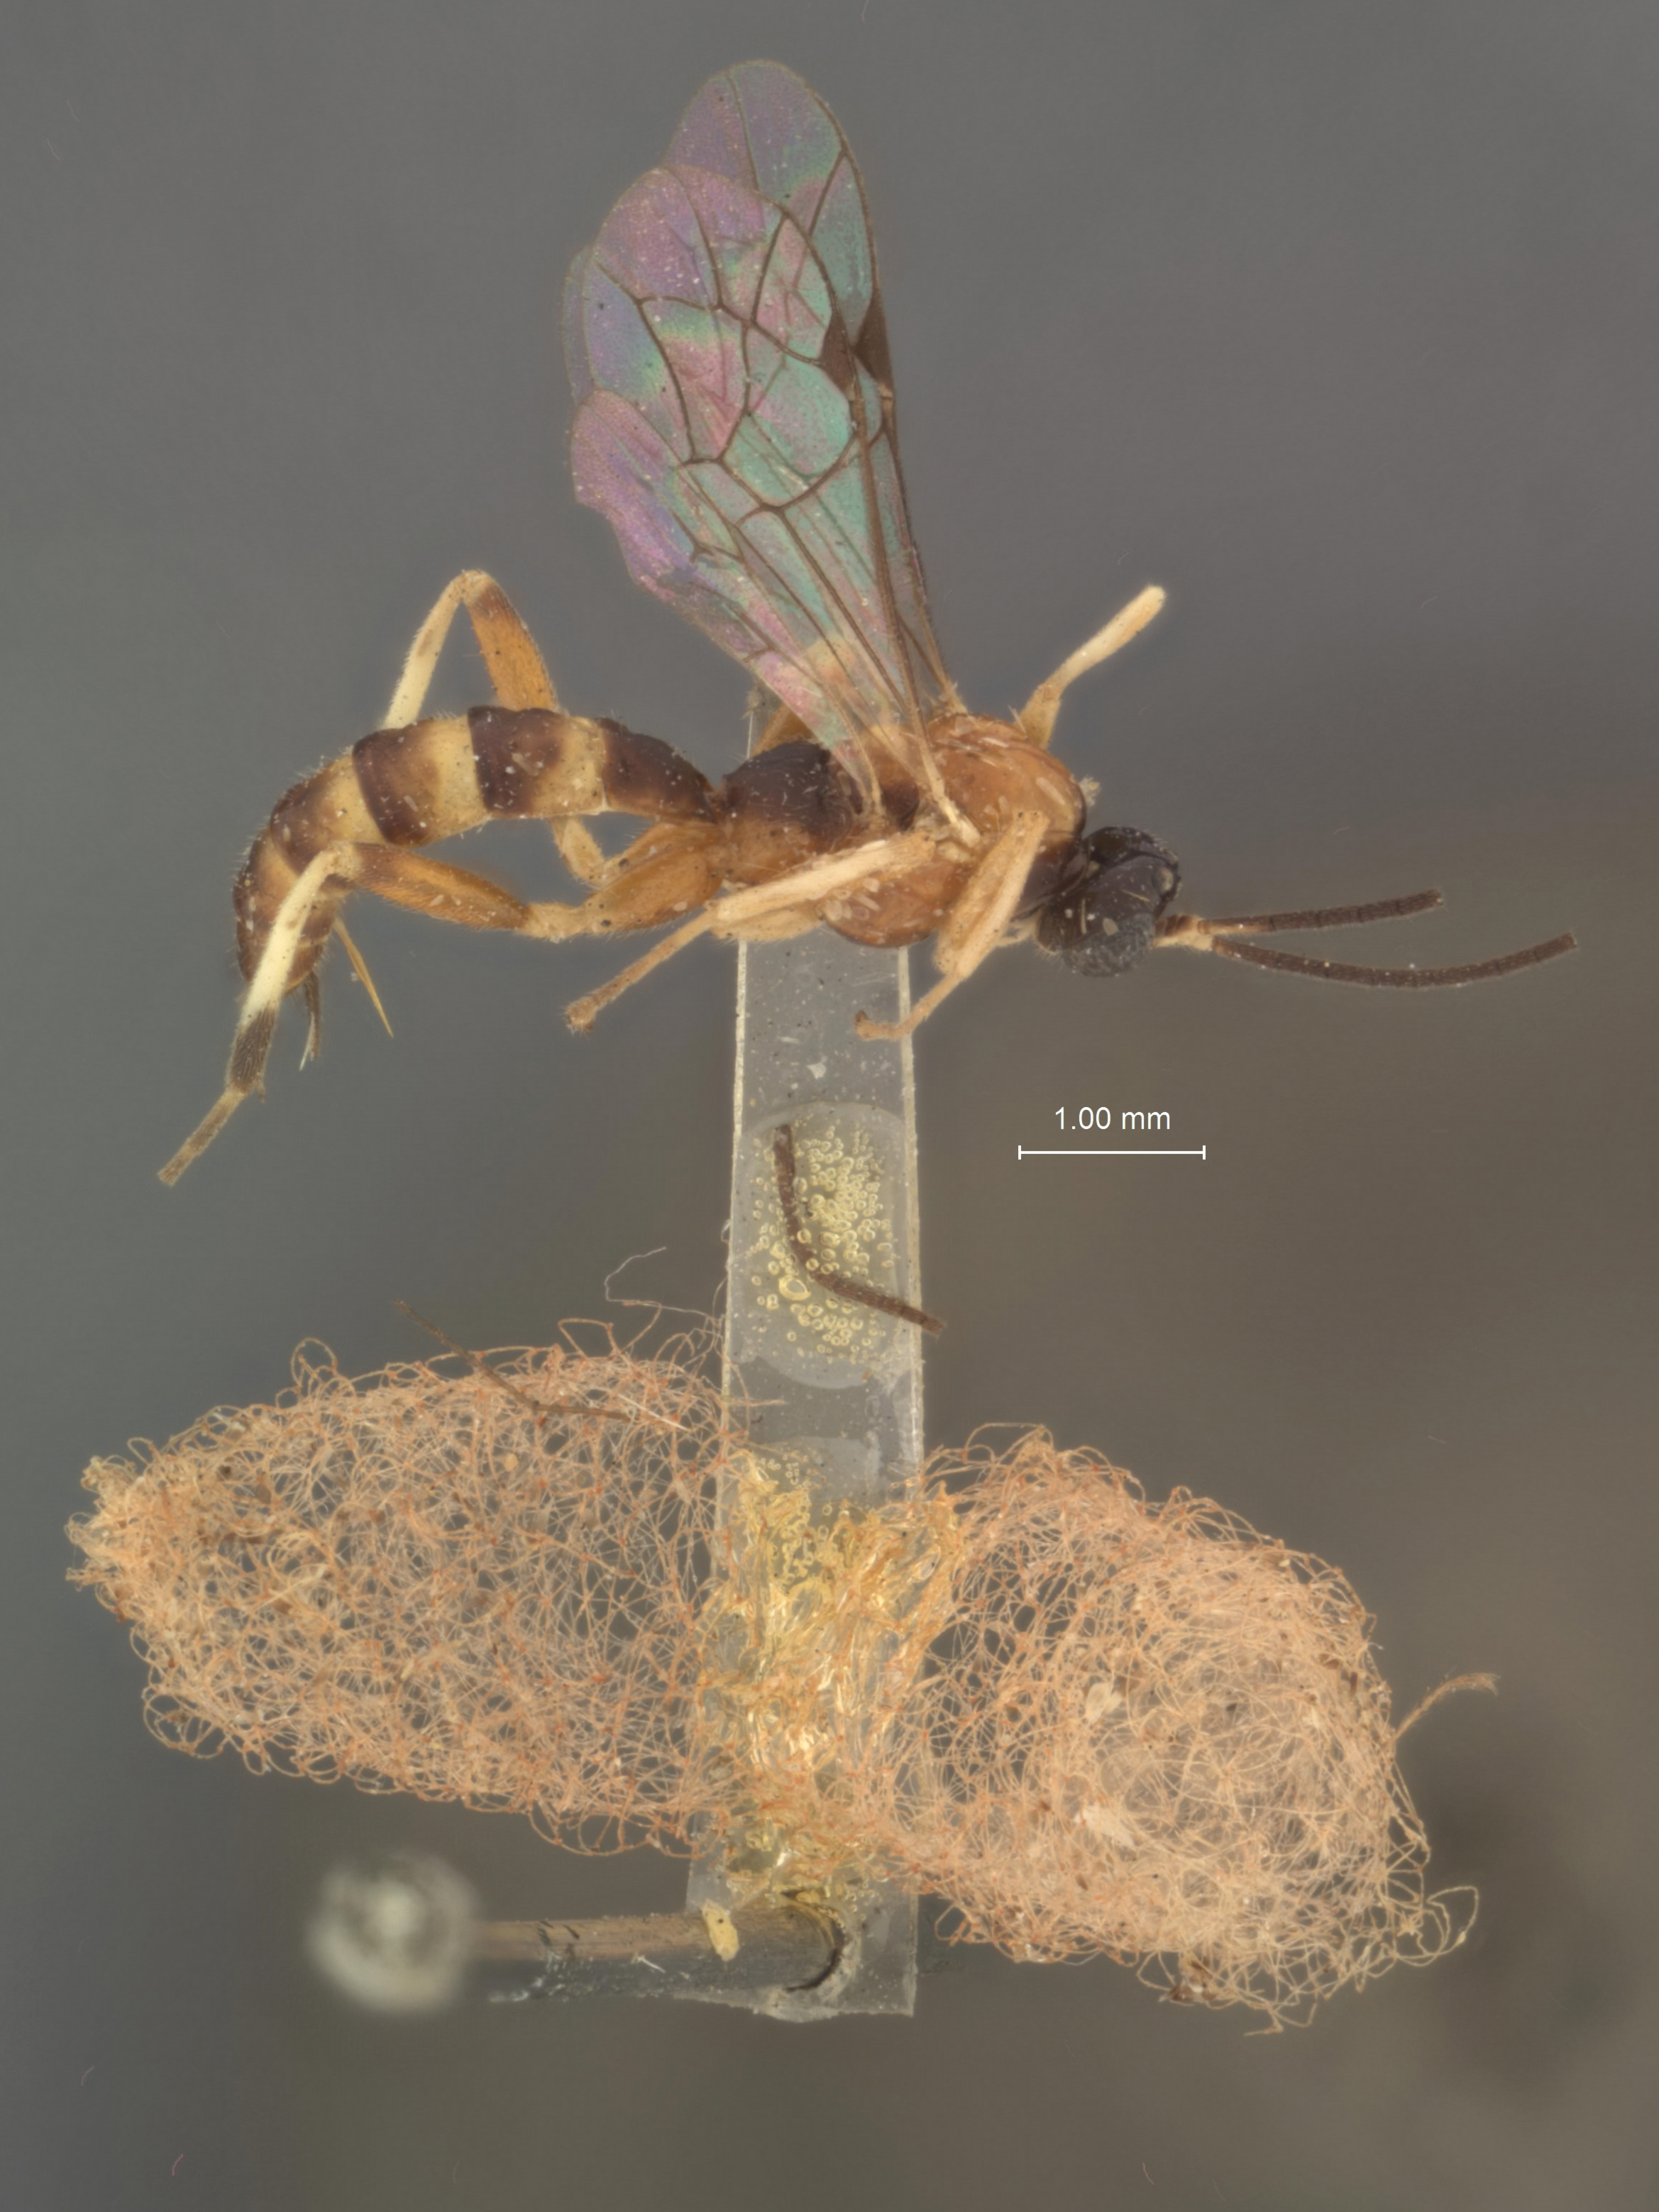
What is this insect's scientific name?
Polysphincta californiensis
